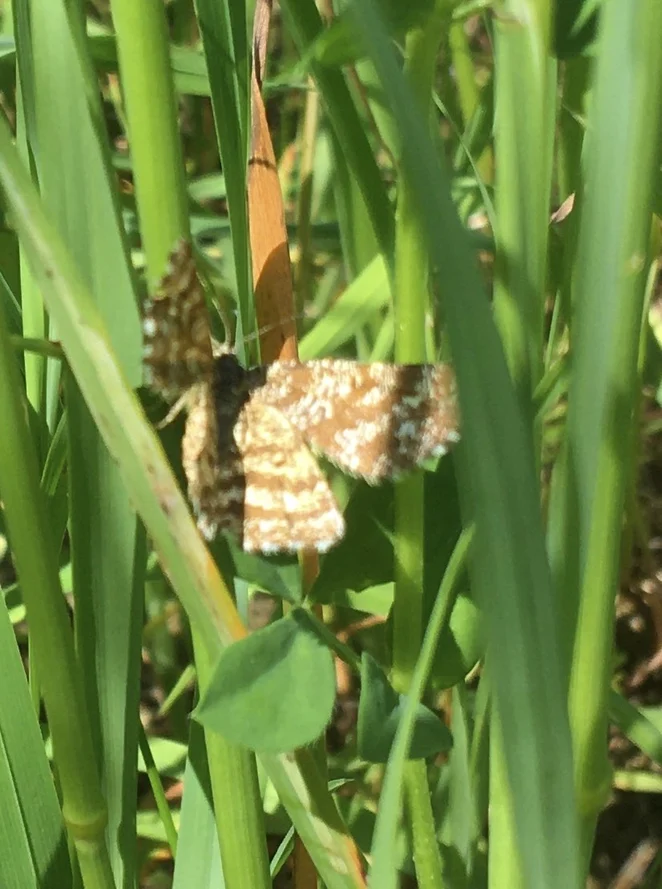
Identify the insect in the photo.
Ematurga atomaria
